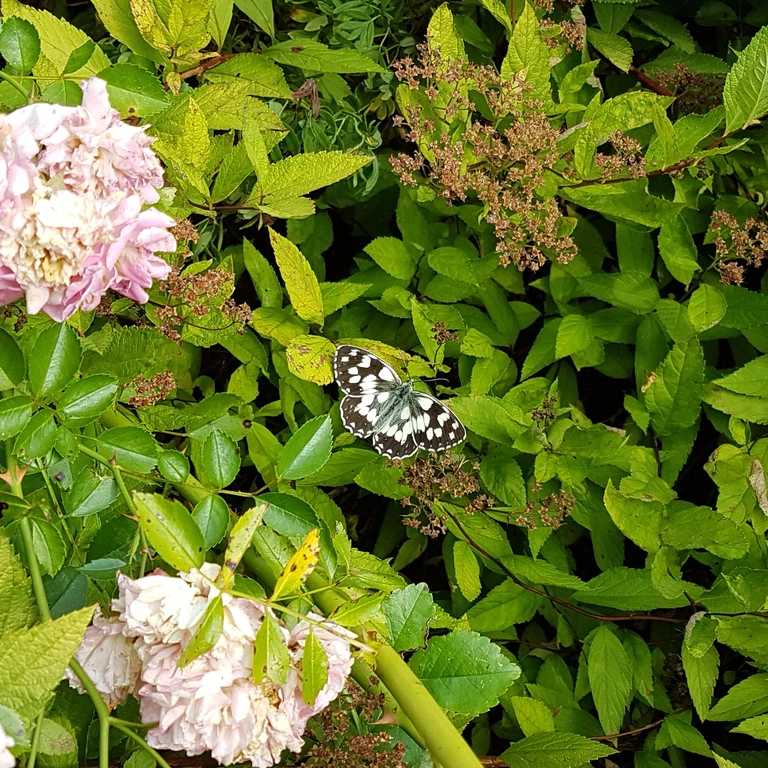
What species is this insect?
Melanargia galathea
